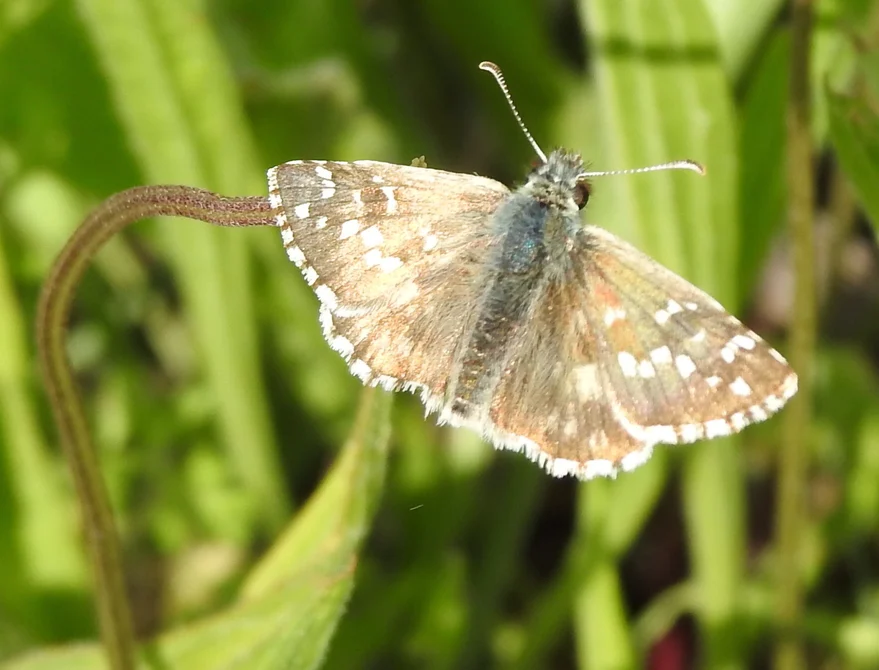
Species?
Pyrgus armoricanus
